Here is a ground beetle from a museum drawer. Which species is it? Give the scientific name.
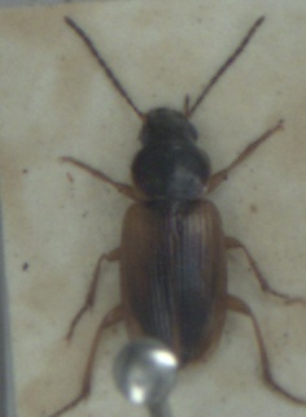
Stenolophus mixtus
